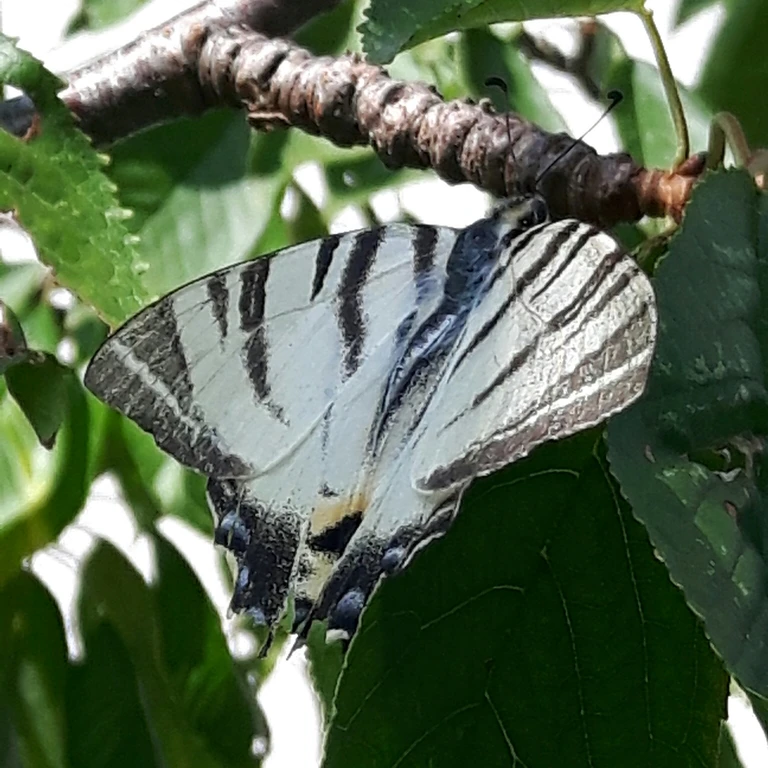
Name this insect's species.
Iphiclides podalirius
